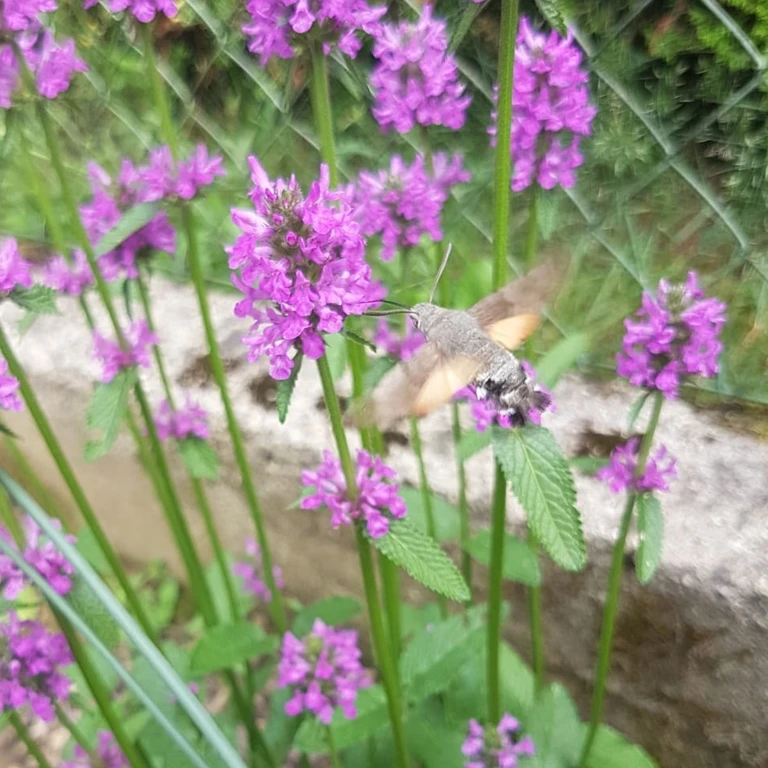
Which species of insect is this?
Macroglossum stellatarum
